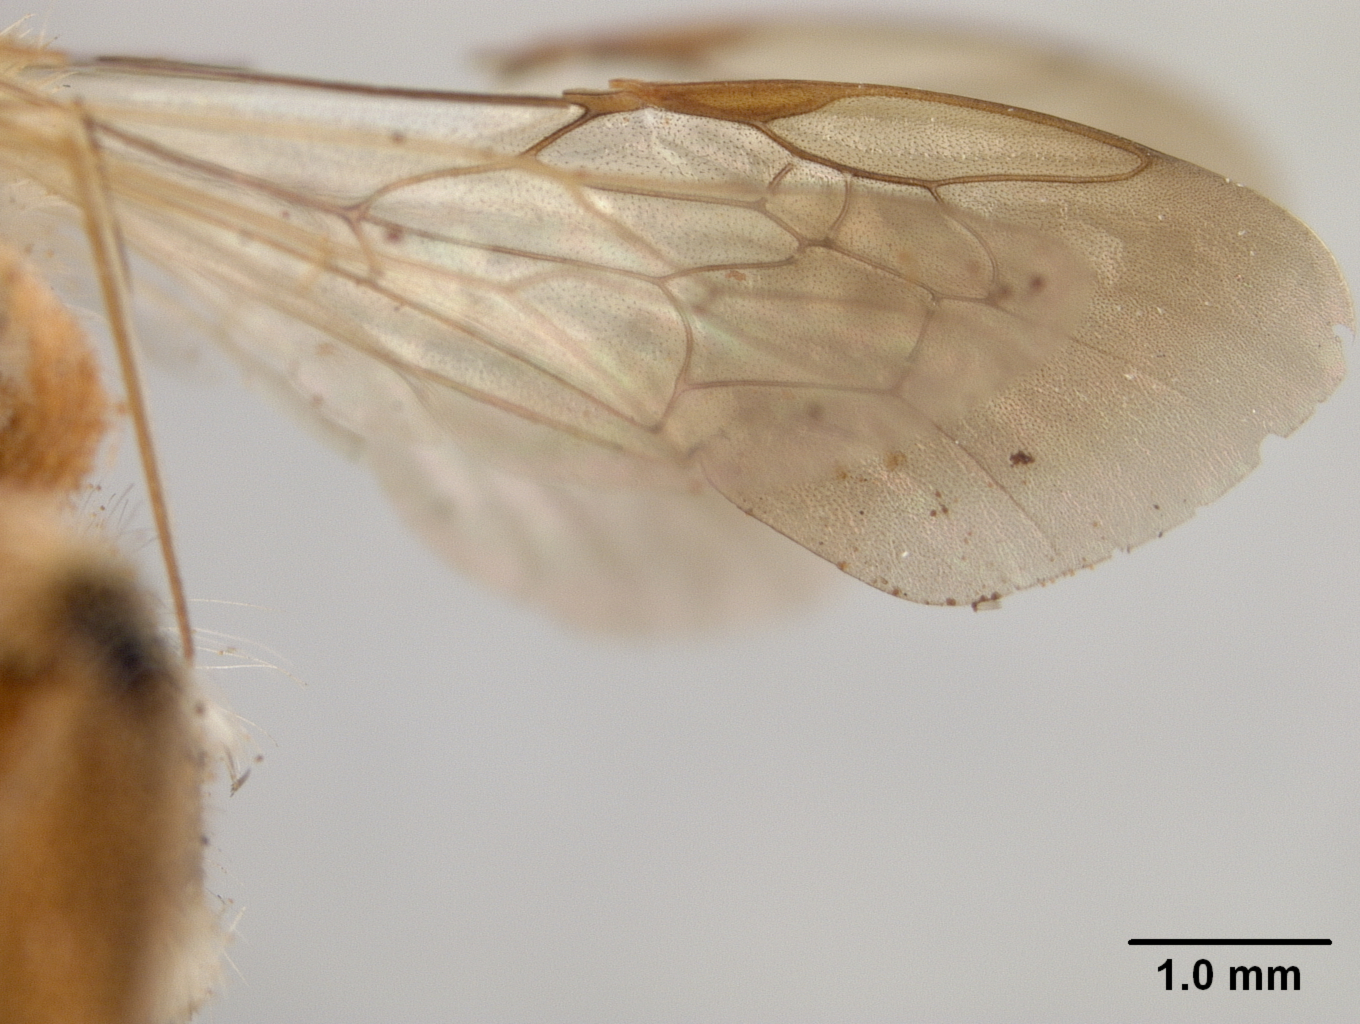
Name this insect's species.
Andrena specularia
